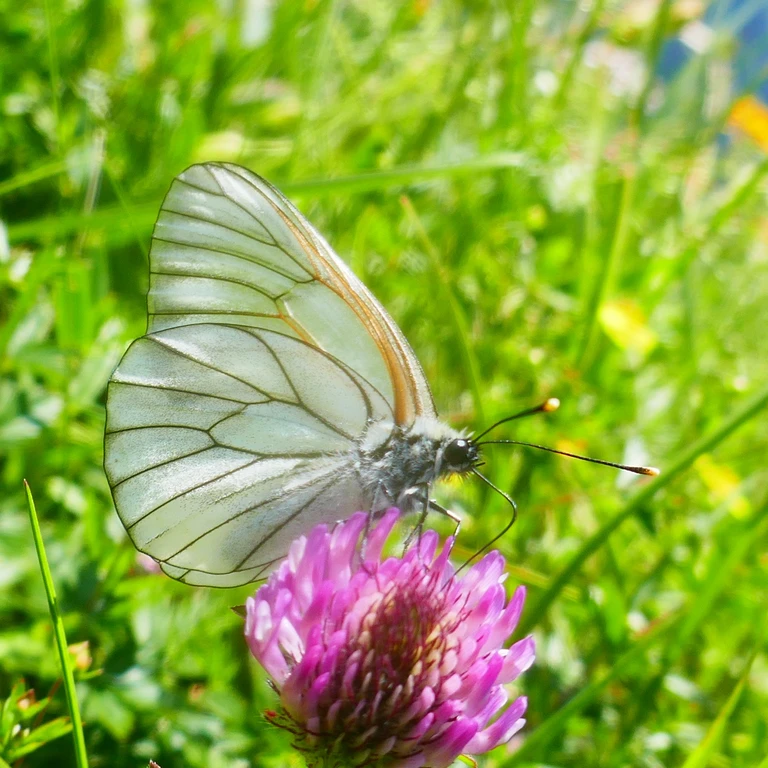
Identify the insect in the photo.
Aporia crataegi
